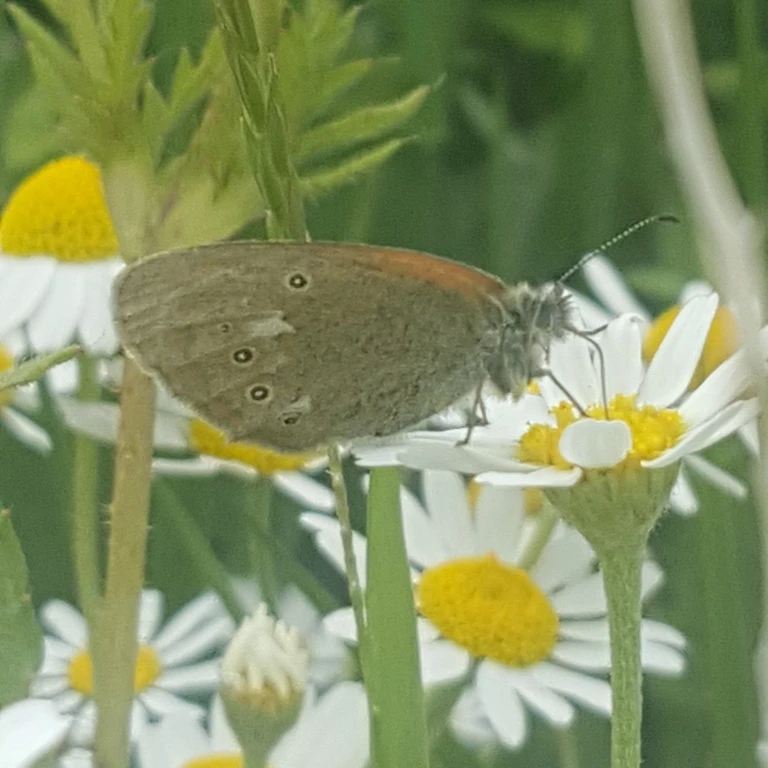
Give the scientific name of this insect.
Coenonympha glycerion (also Coenonympha iphis)
